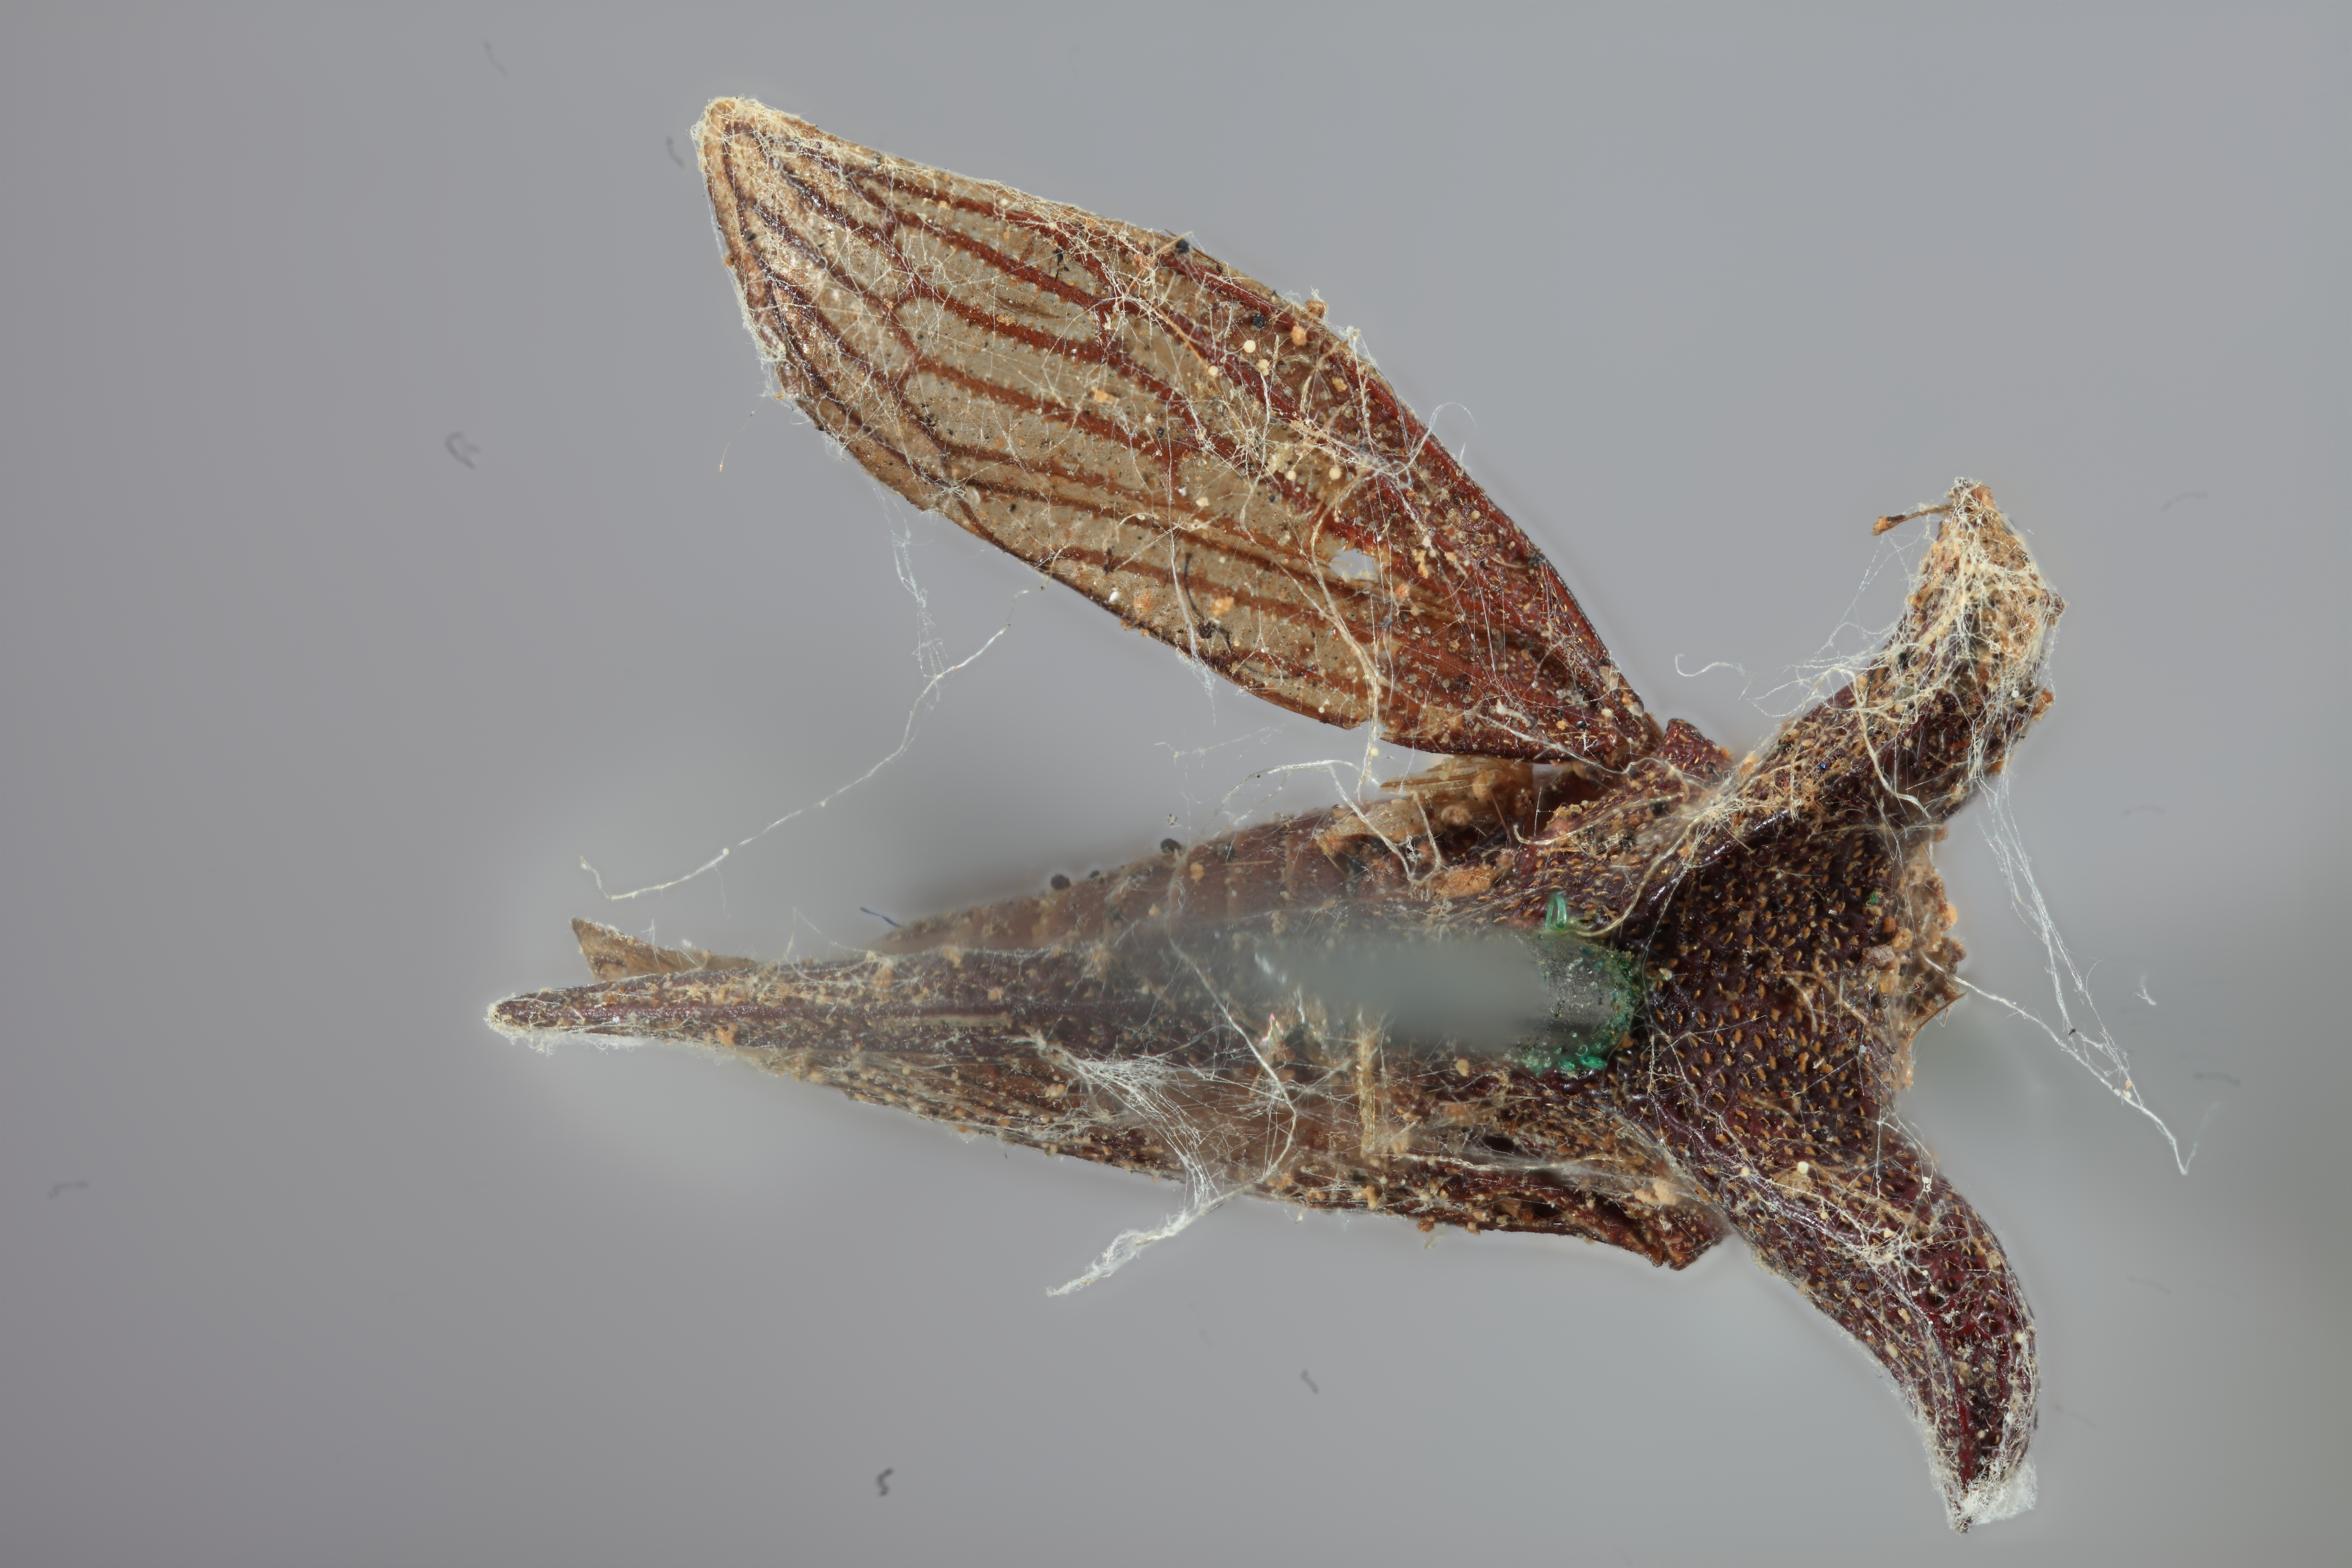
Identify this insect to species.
Eufrenchia leae
